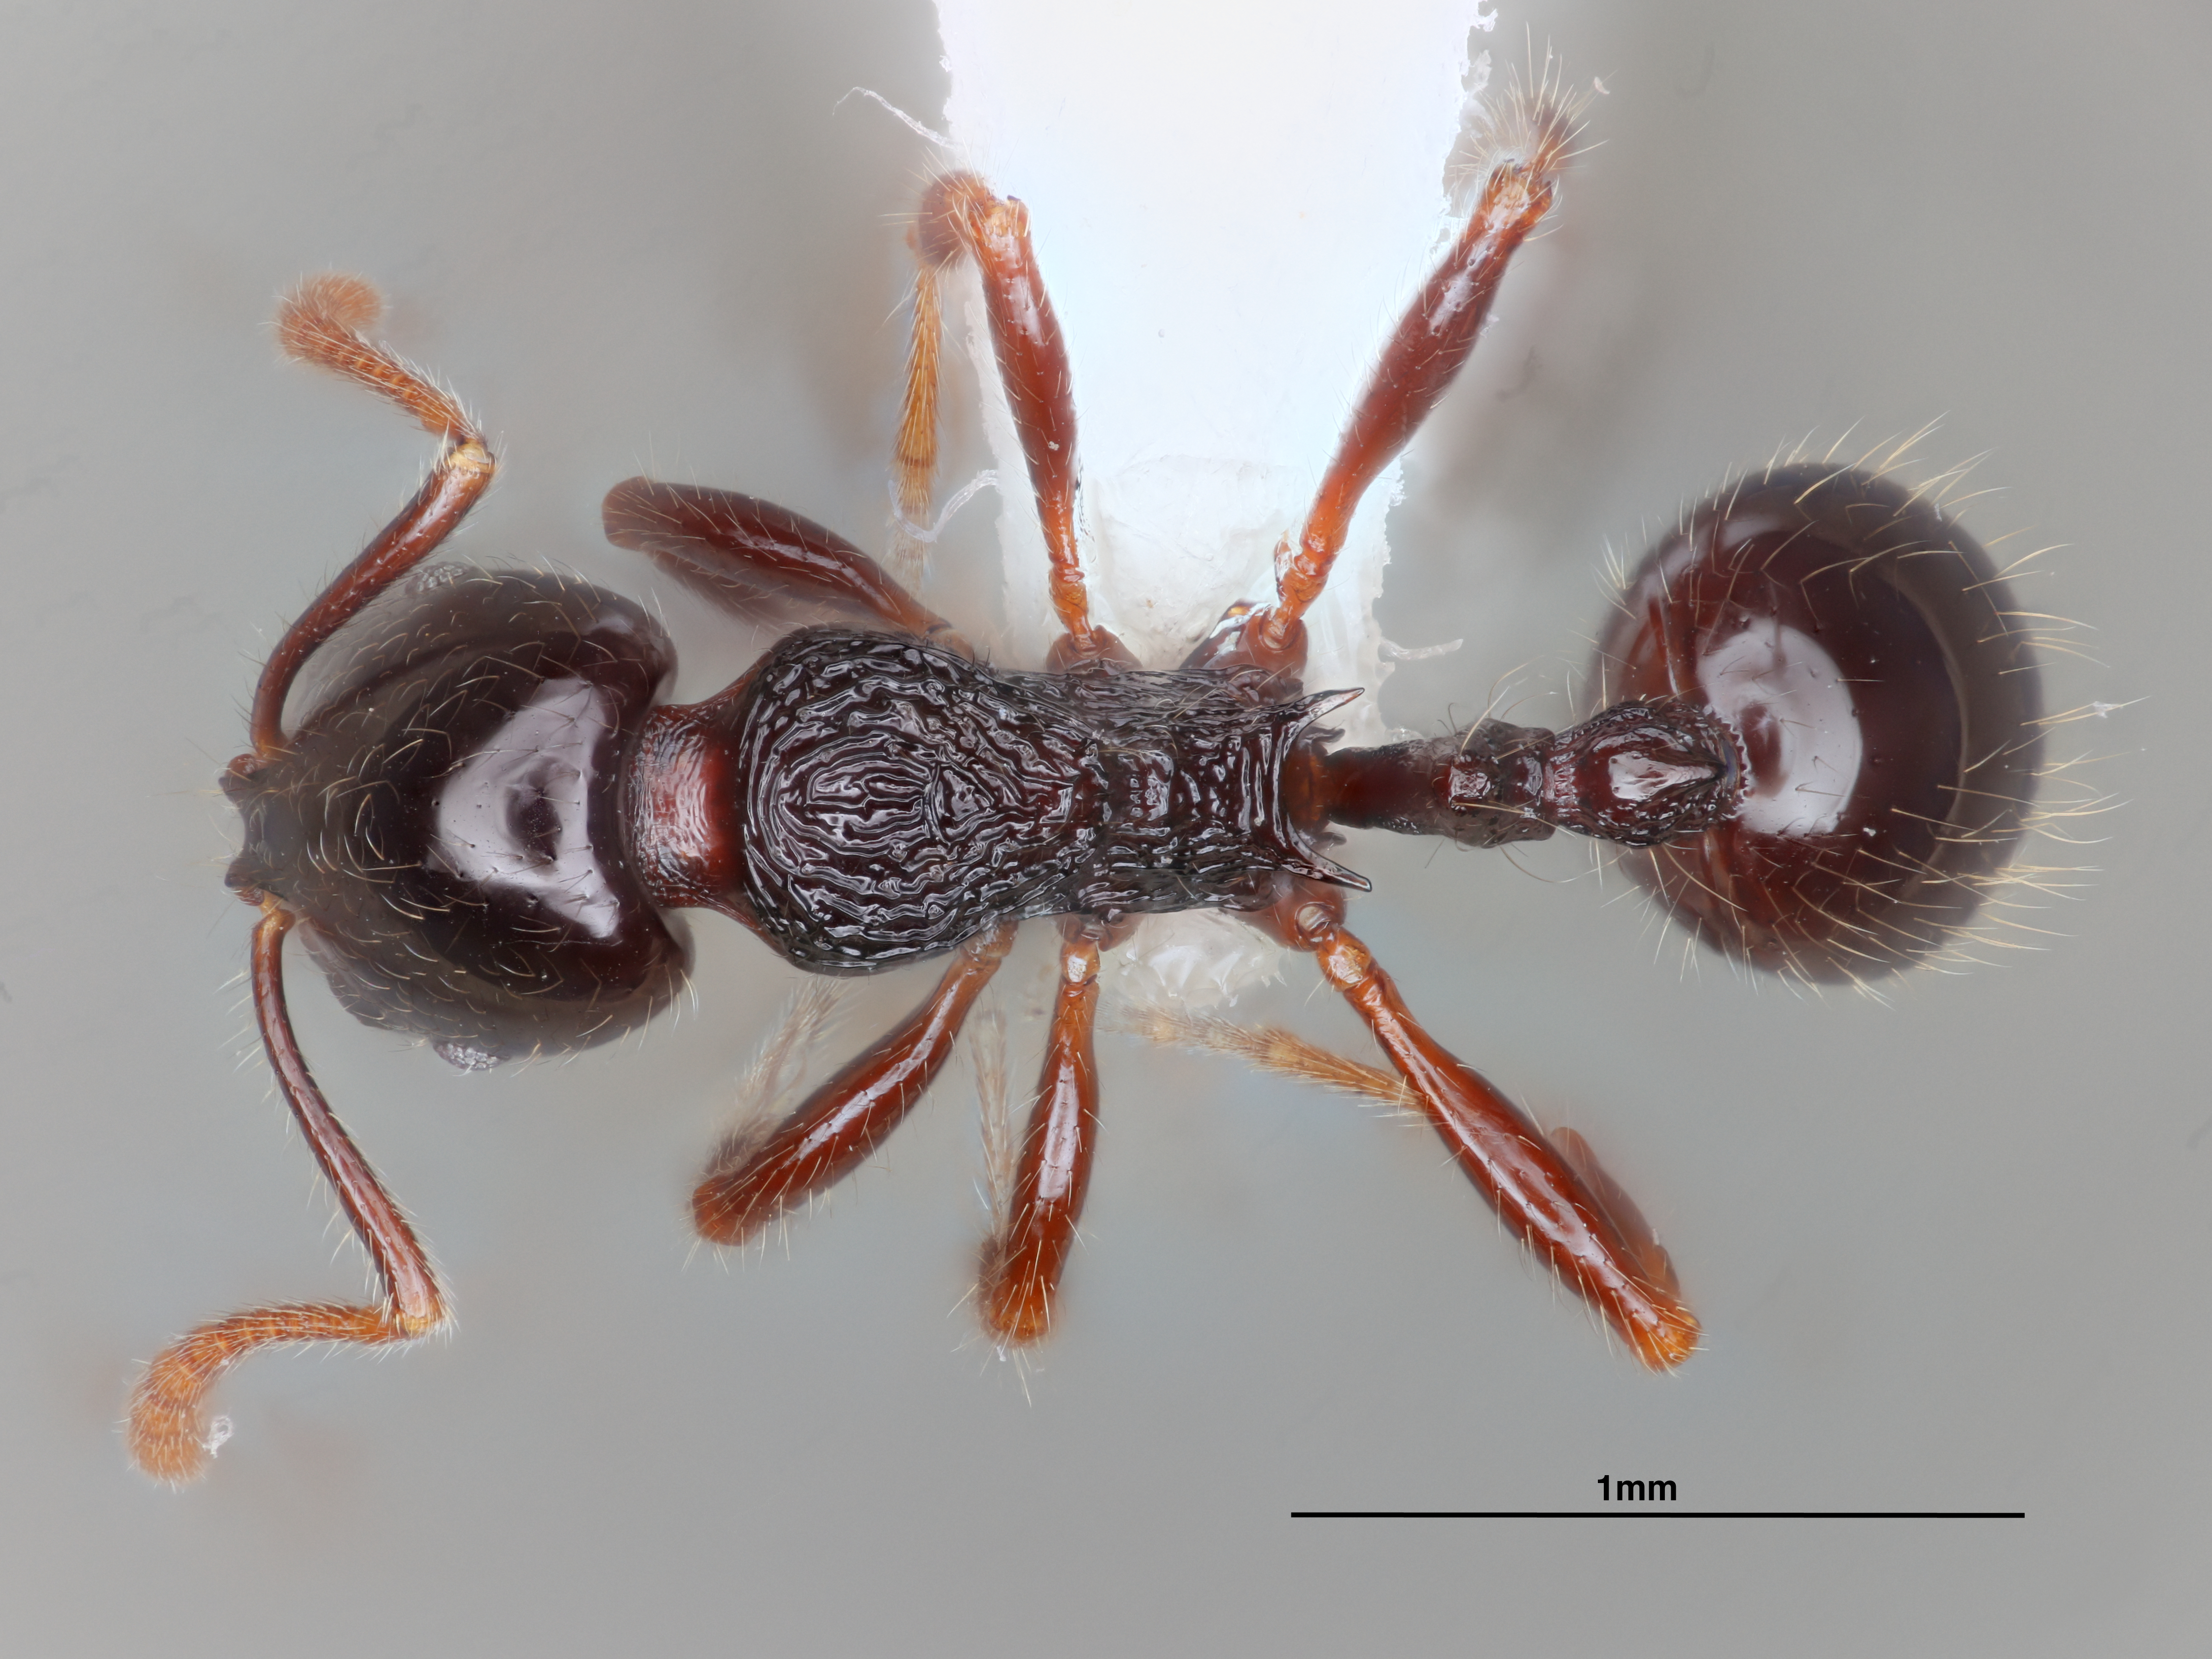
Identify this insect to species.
Stenamma lobinodus
